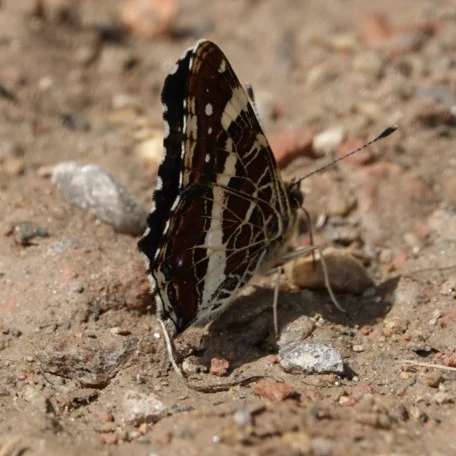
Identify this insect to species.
Araschnia levana
